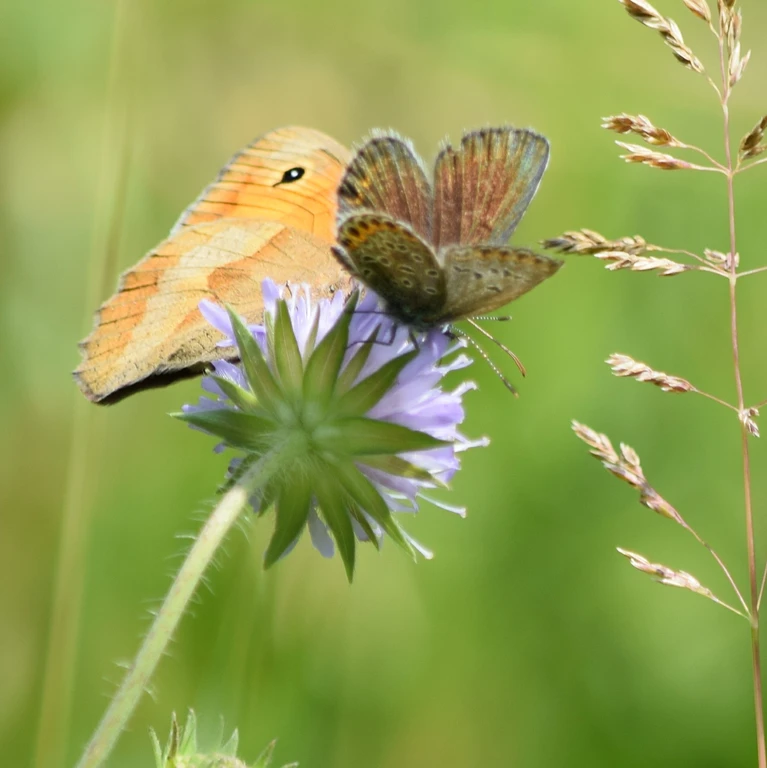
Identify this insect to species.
Maniola jurtina
